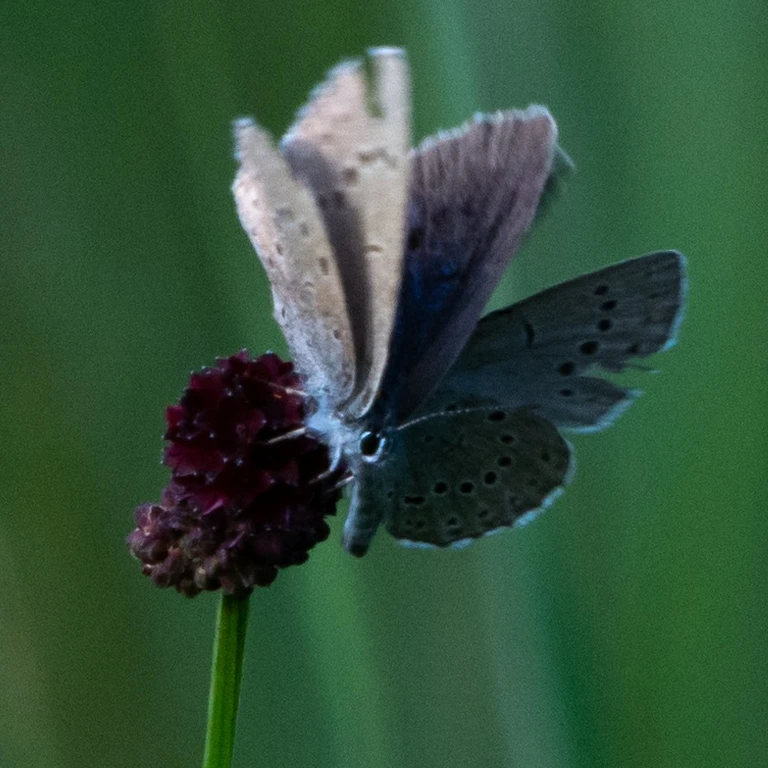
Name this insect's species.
Phengaris teleius
